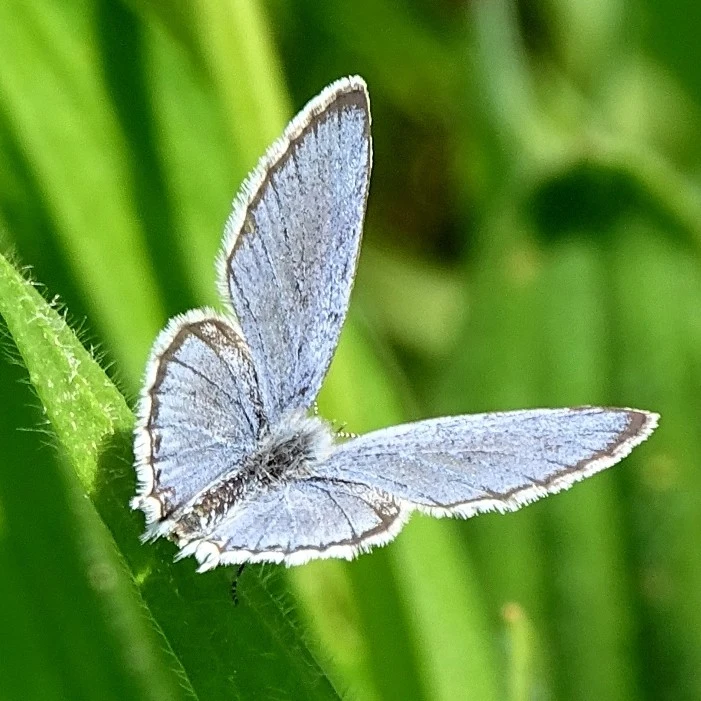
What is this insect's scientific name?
Cupido argiades (also Elkalyce argiades)
